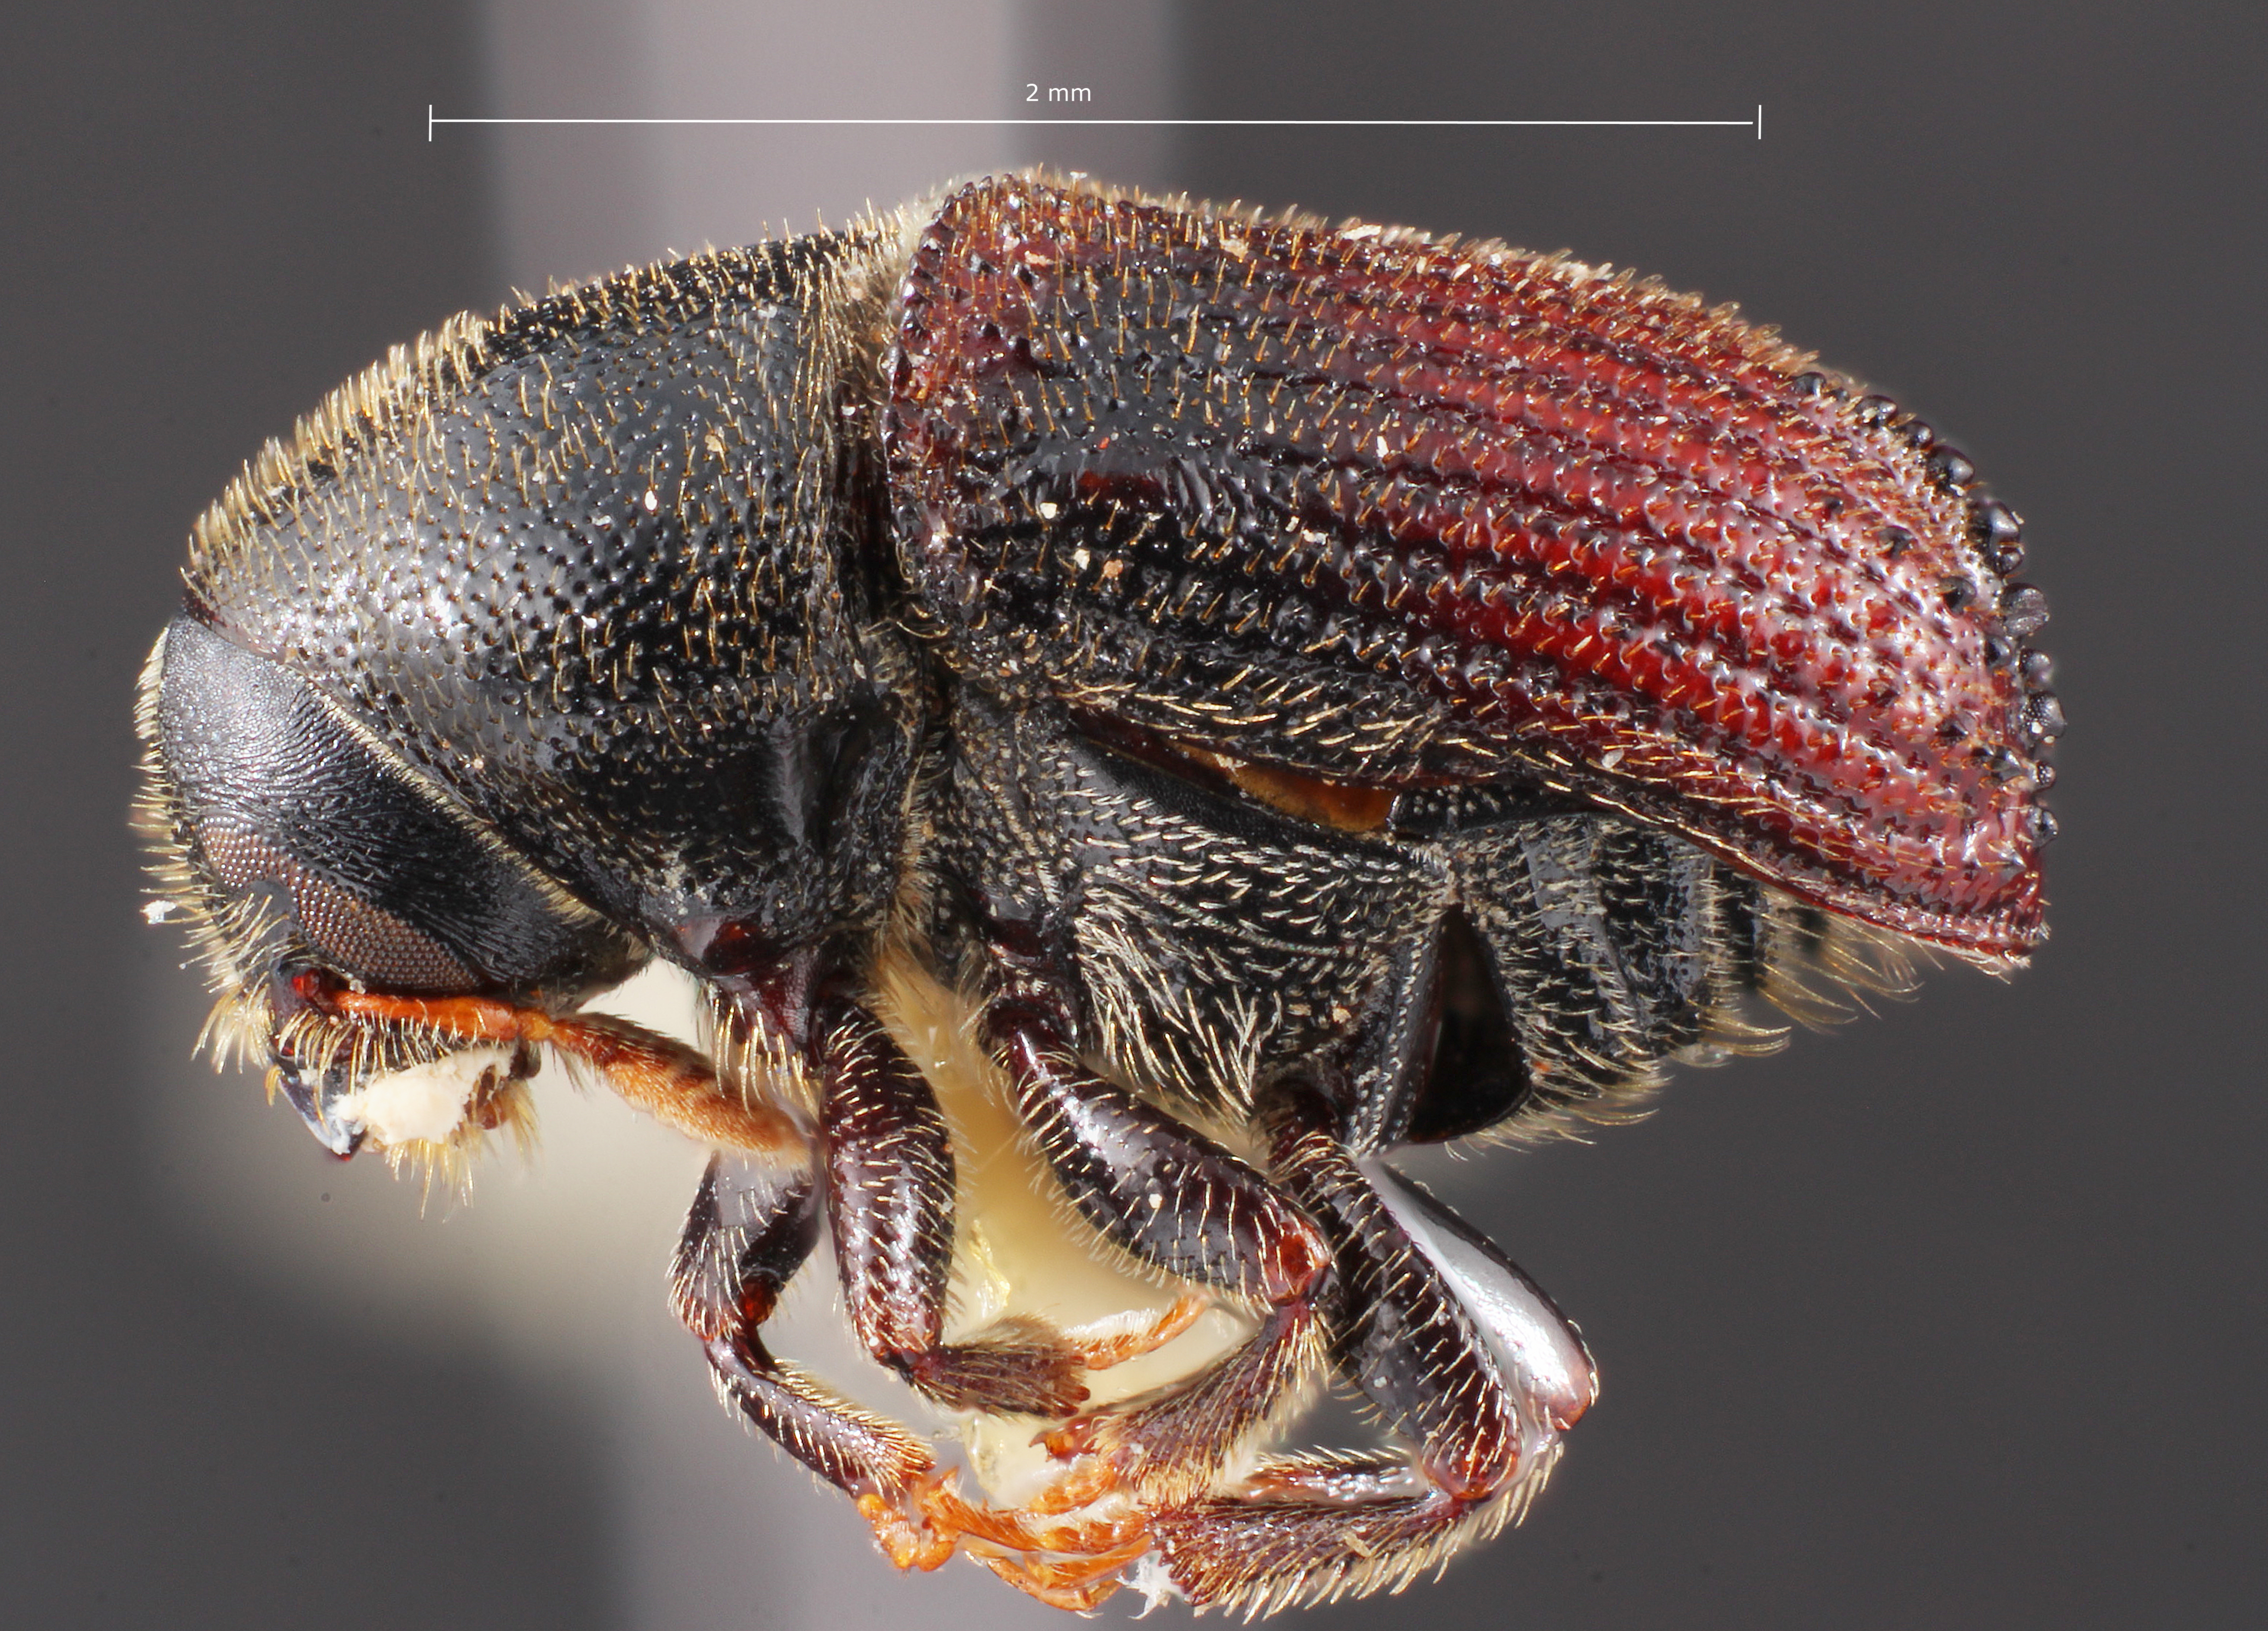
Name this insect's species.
Phloeosinus chiricahua
